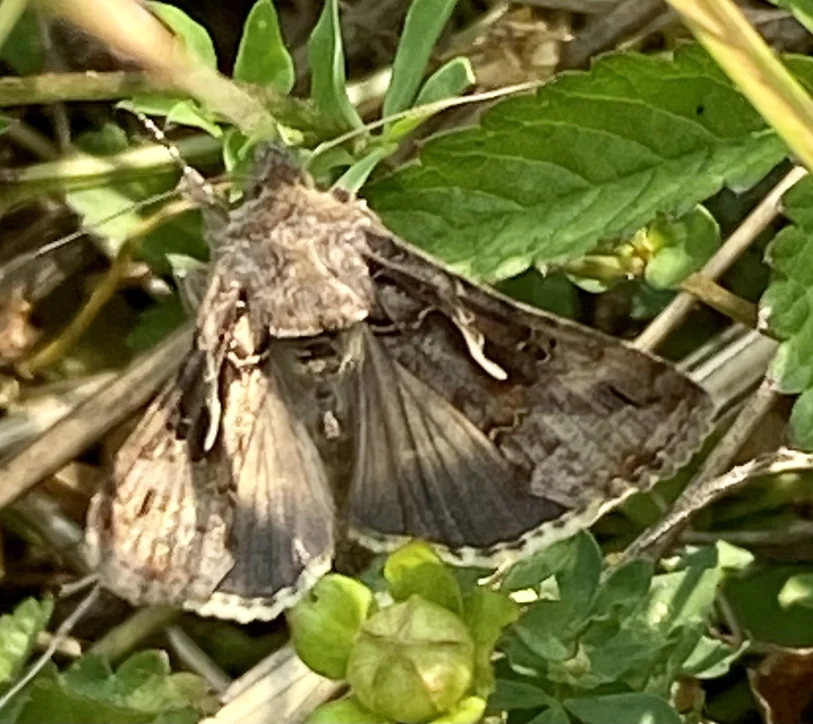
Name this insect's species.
Autographa gamma
